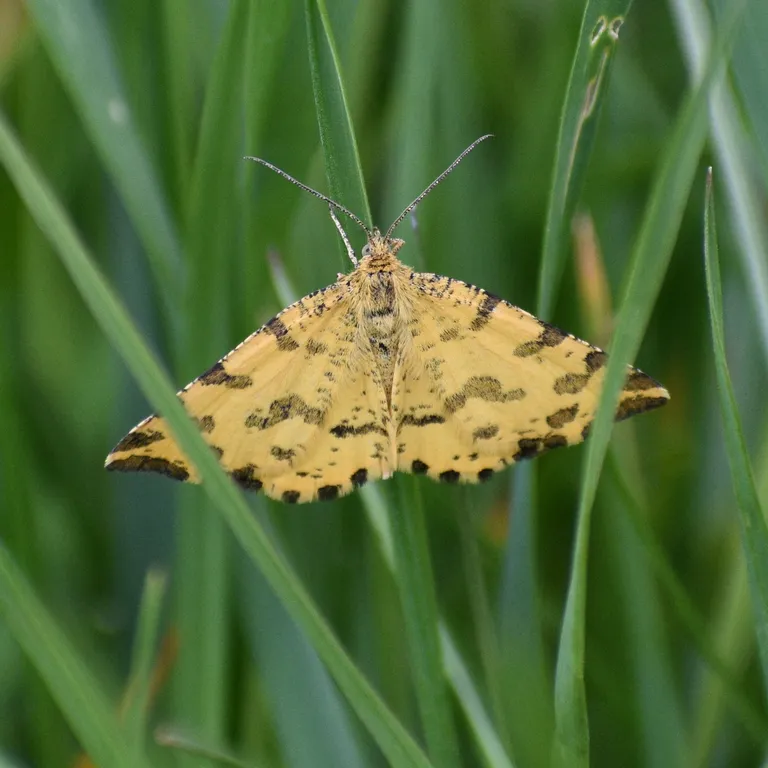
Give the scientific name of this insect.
Pseudopanthera macularia
